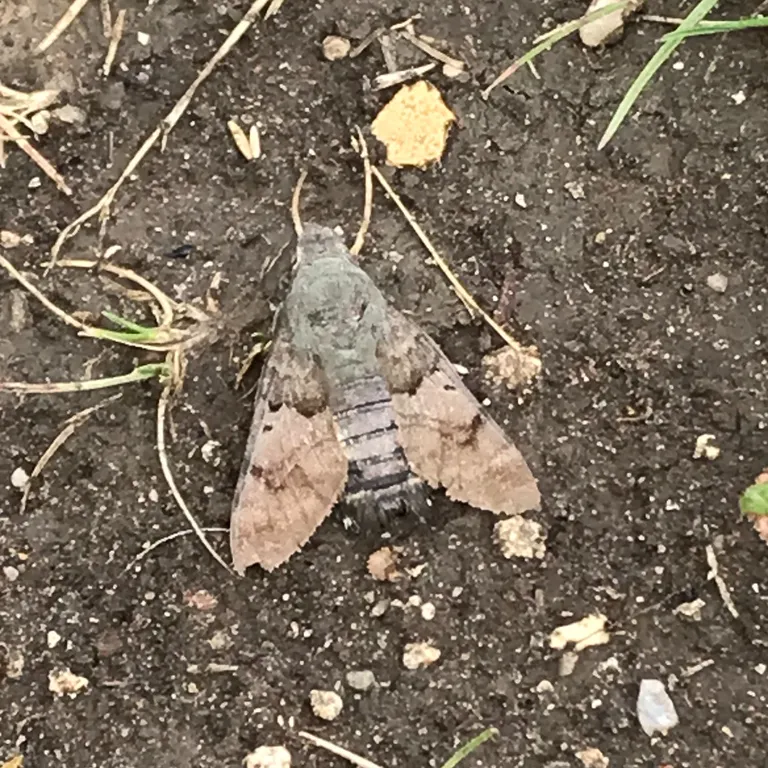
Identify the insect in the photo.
Macroglossum stellatarum
